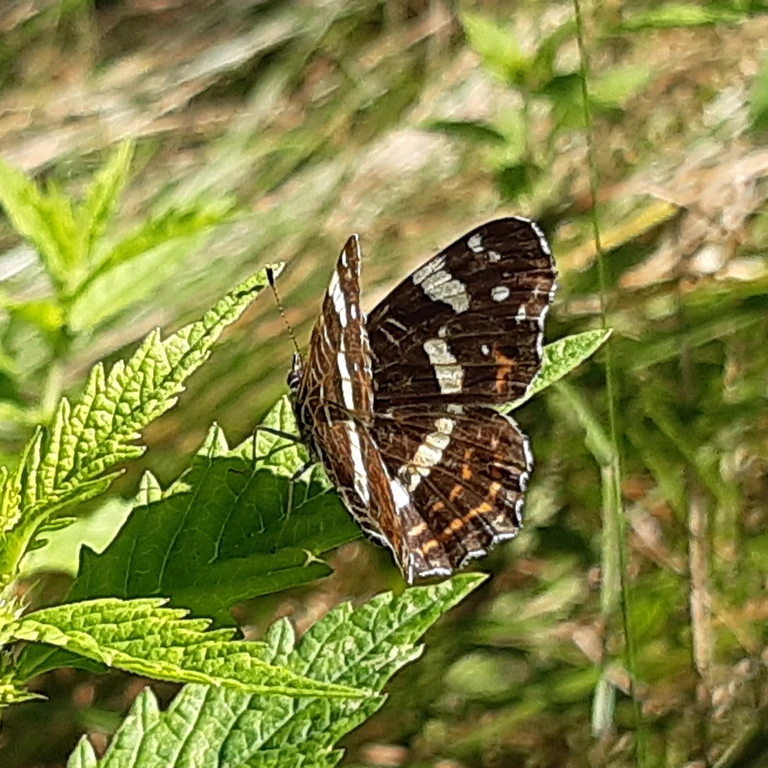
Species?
Araschnia levana
